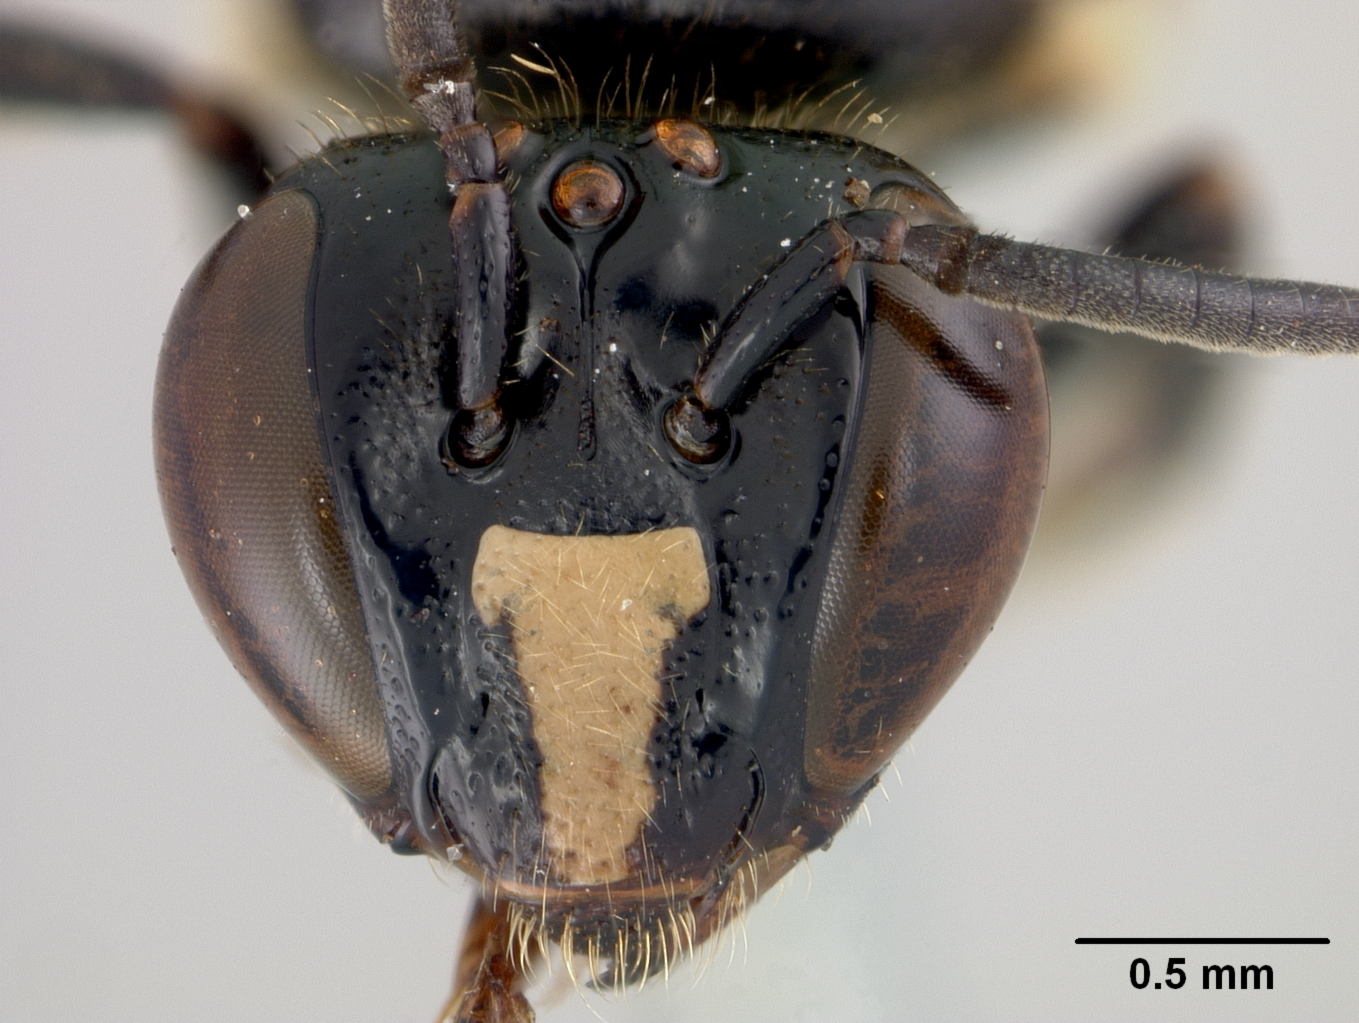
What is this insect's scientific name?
Braunsapis signata
